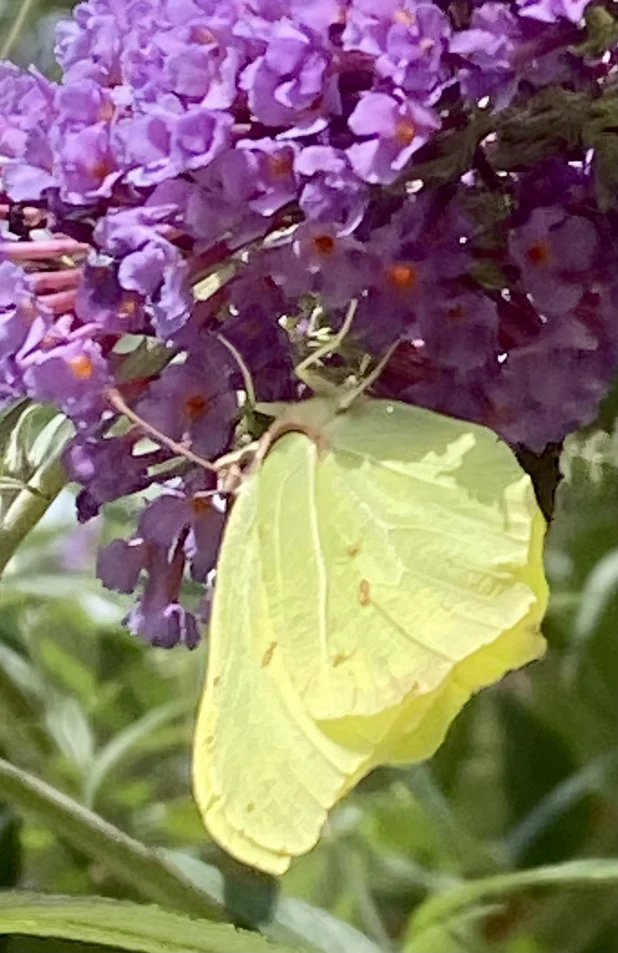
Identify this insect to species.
Gonepteryx rhamni
